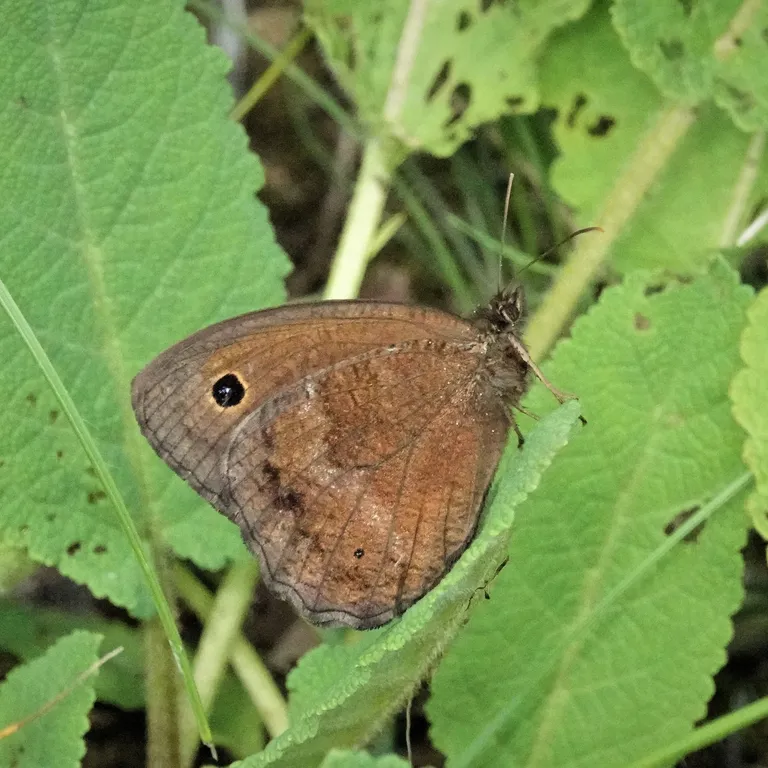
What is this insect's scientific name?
Minois dryas
